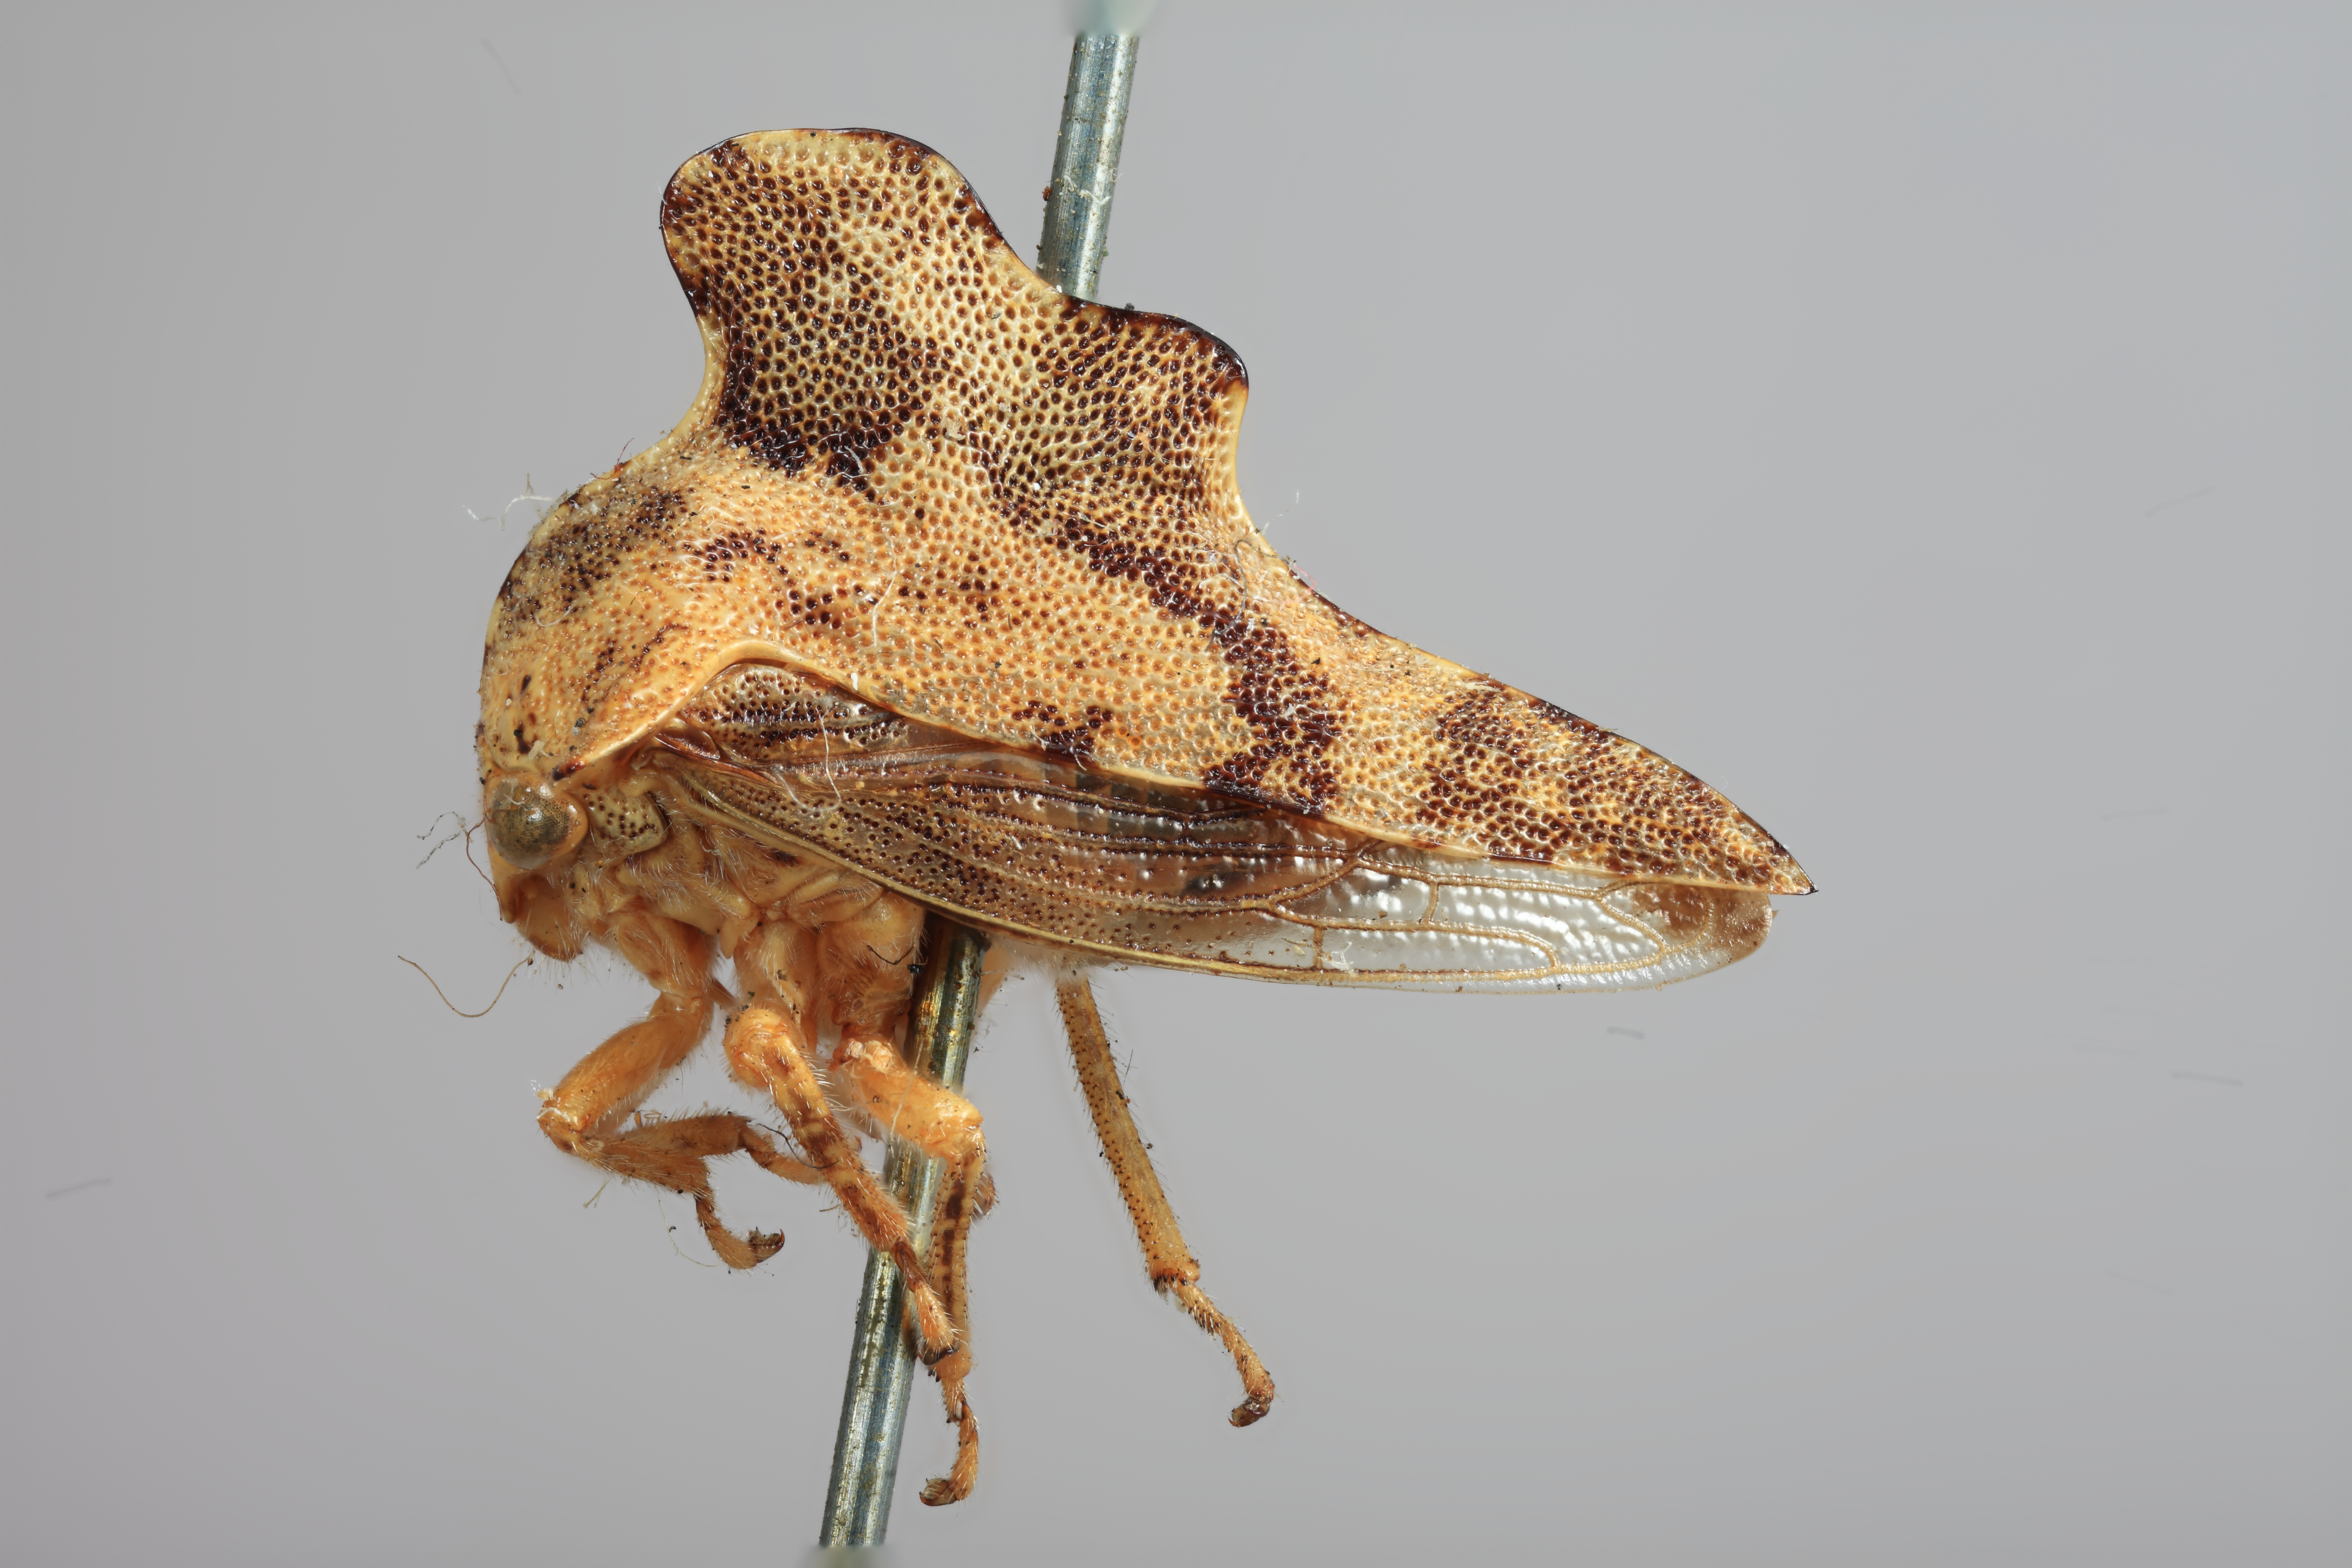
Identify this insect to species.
Heliria gibberata
